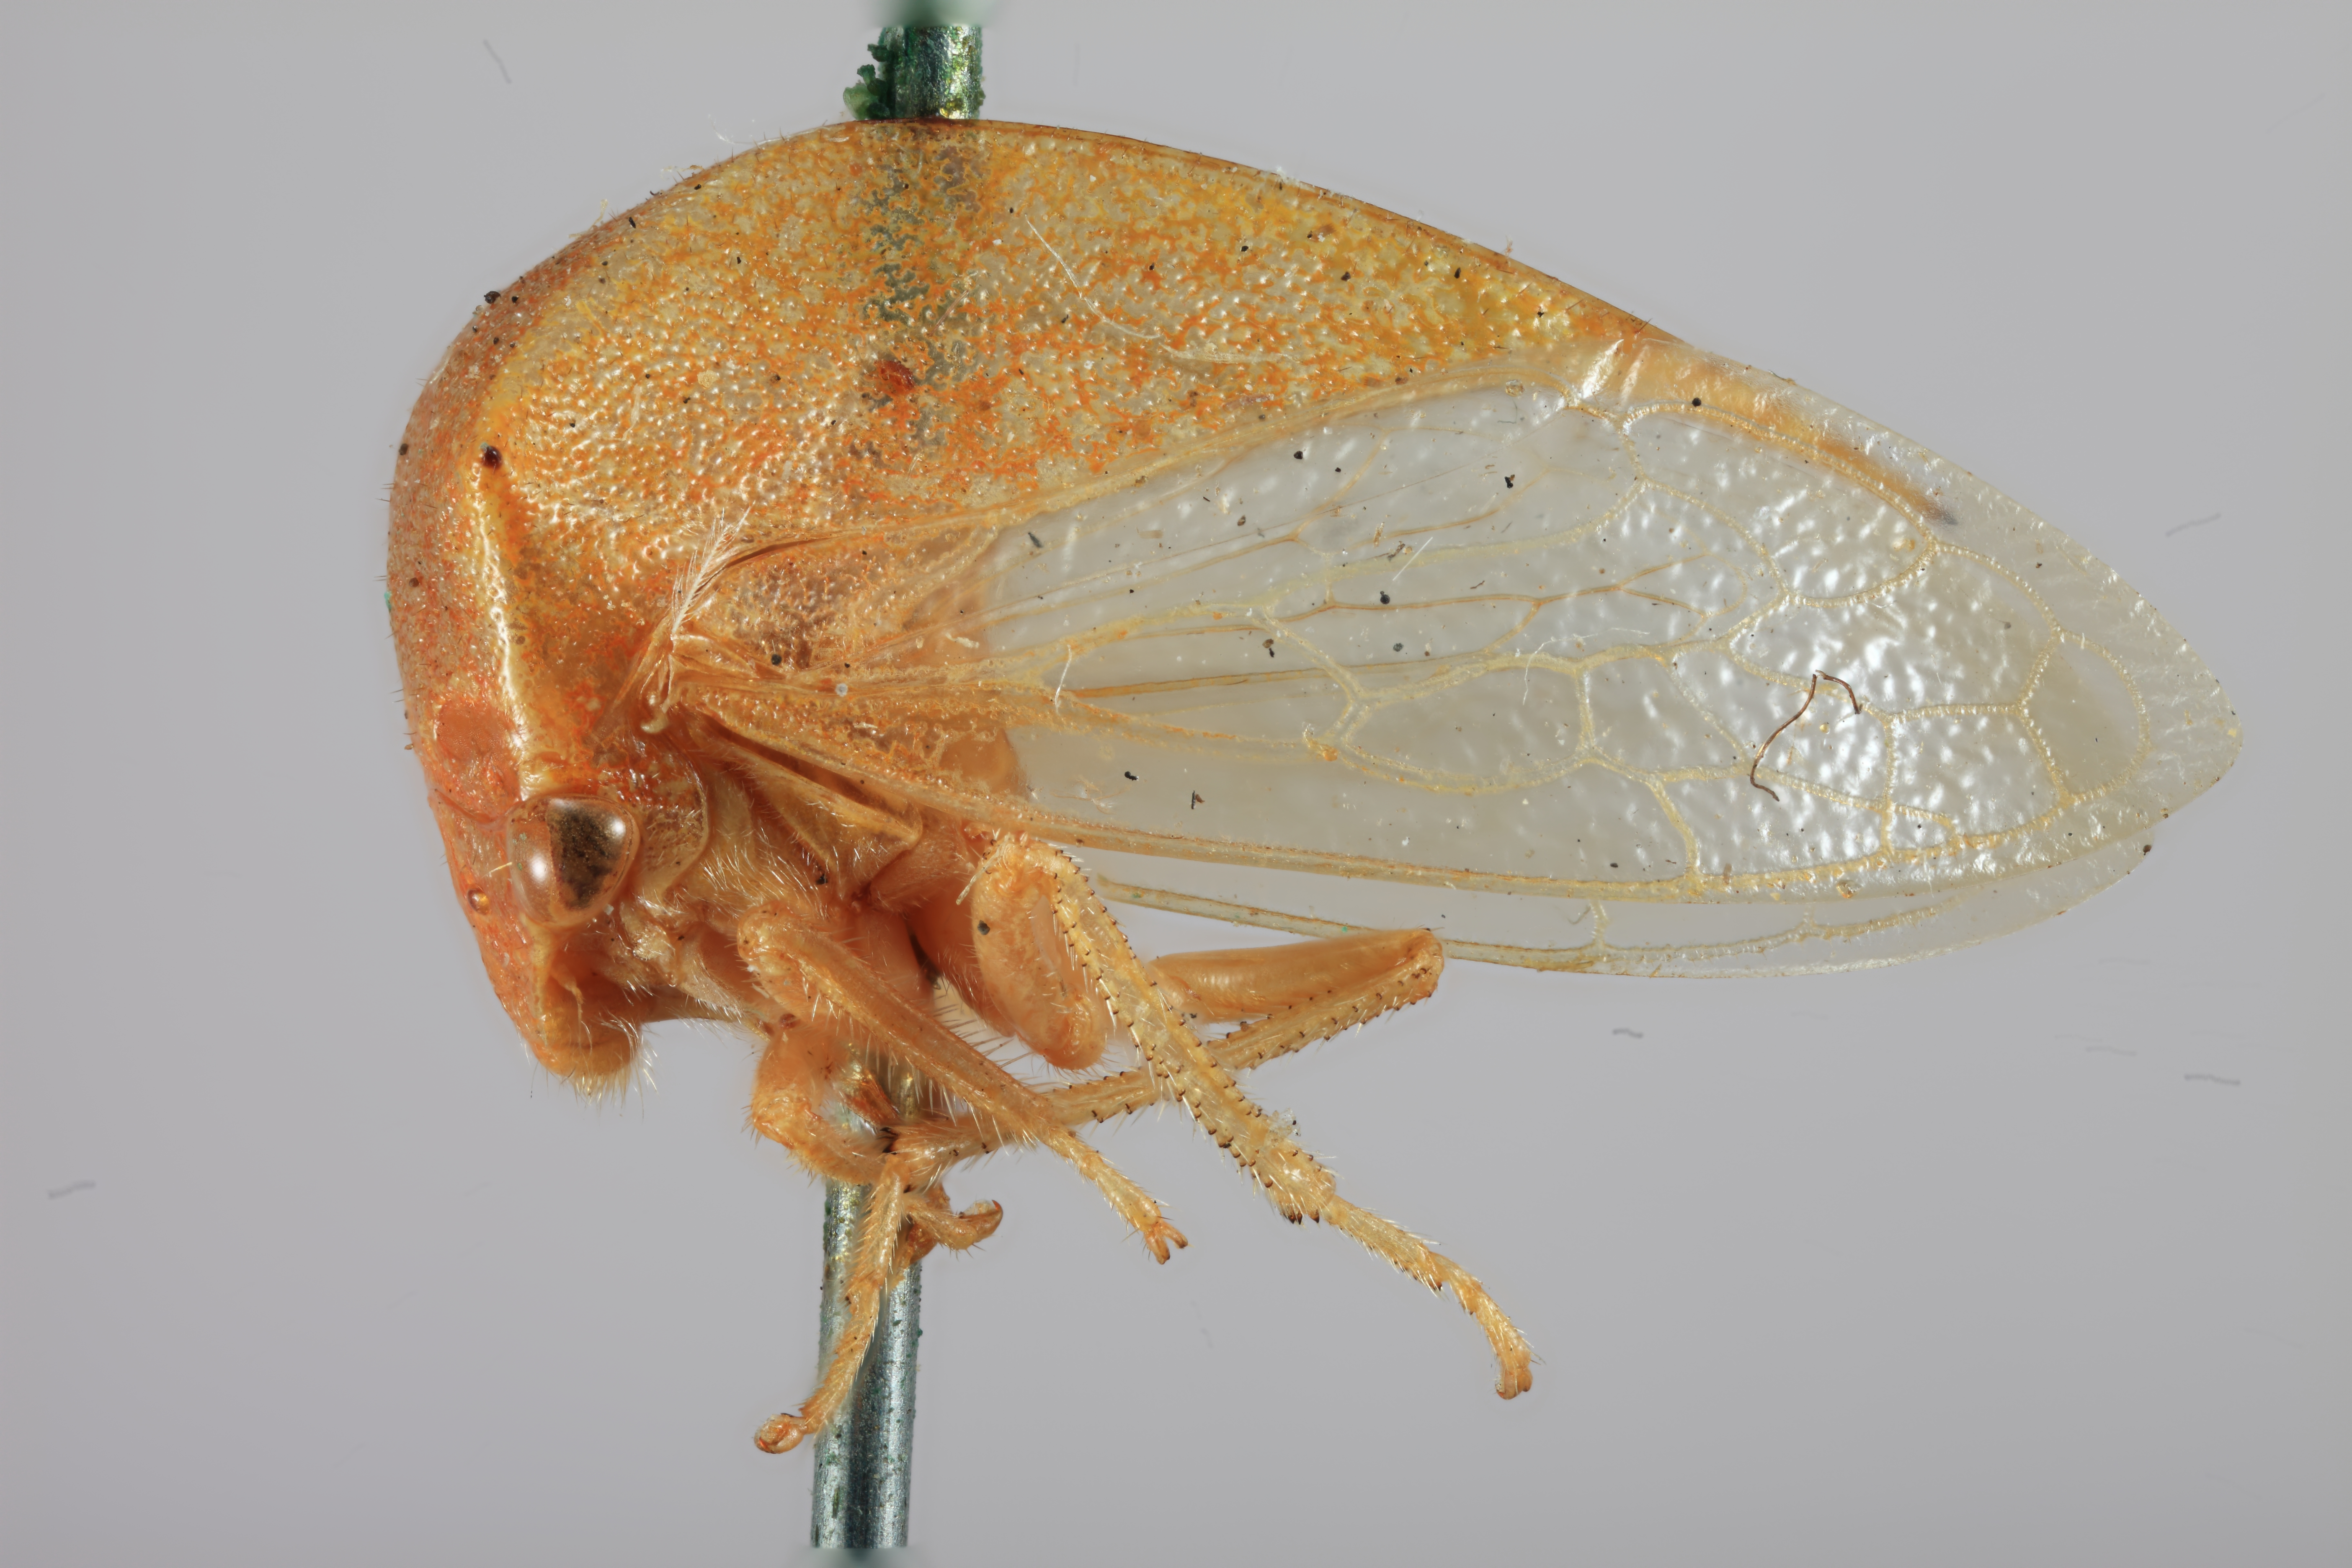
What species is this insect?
Stictocephala curvata
